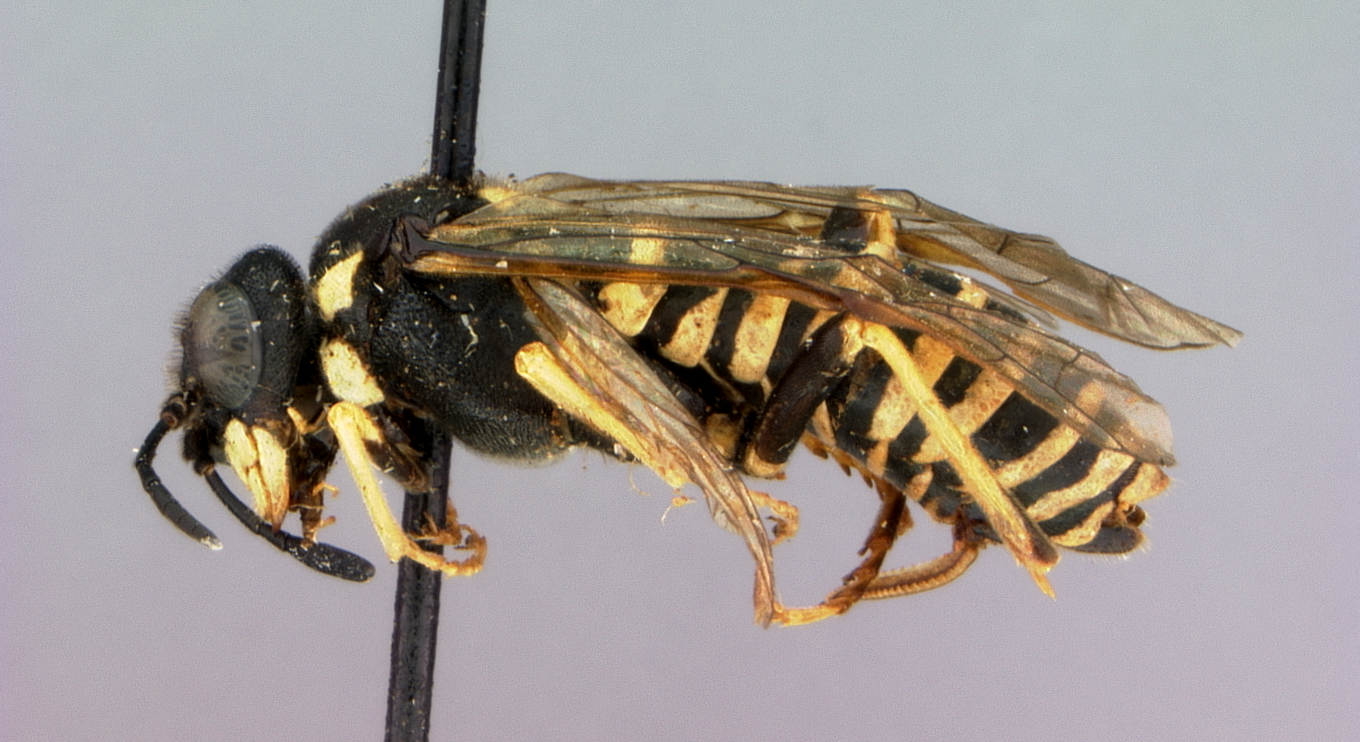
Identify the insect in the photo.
Allantus subnigriceps
